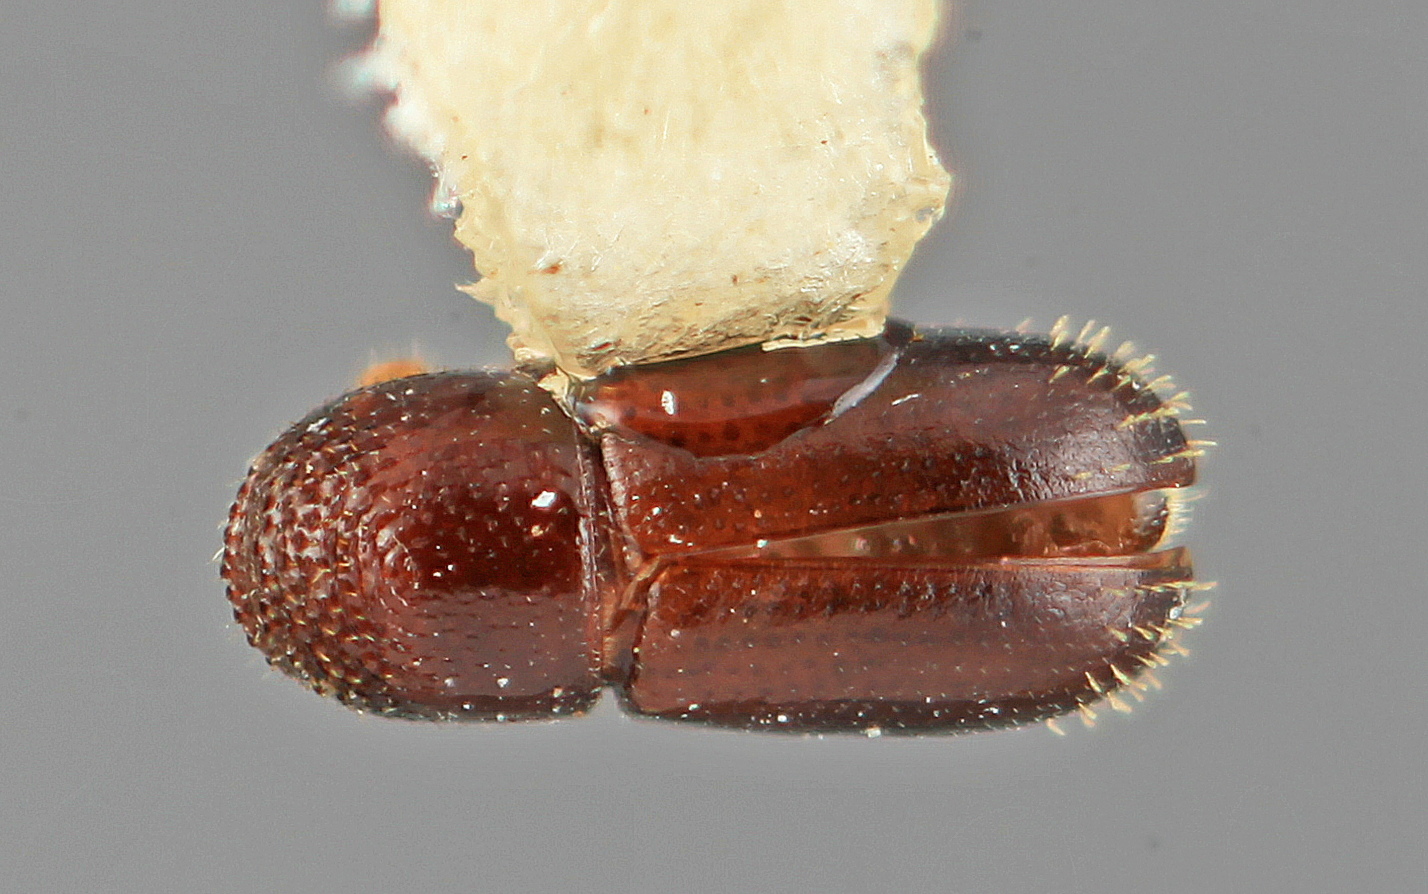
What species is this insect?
Araptus jaliscoensis
